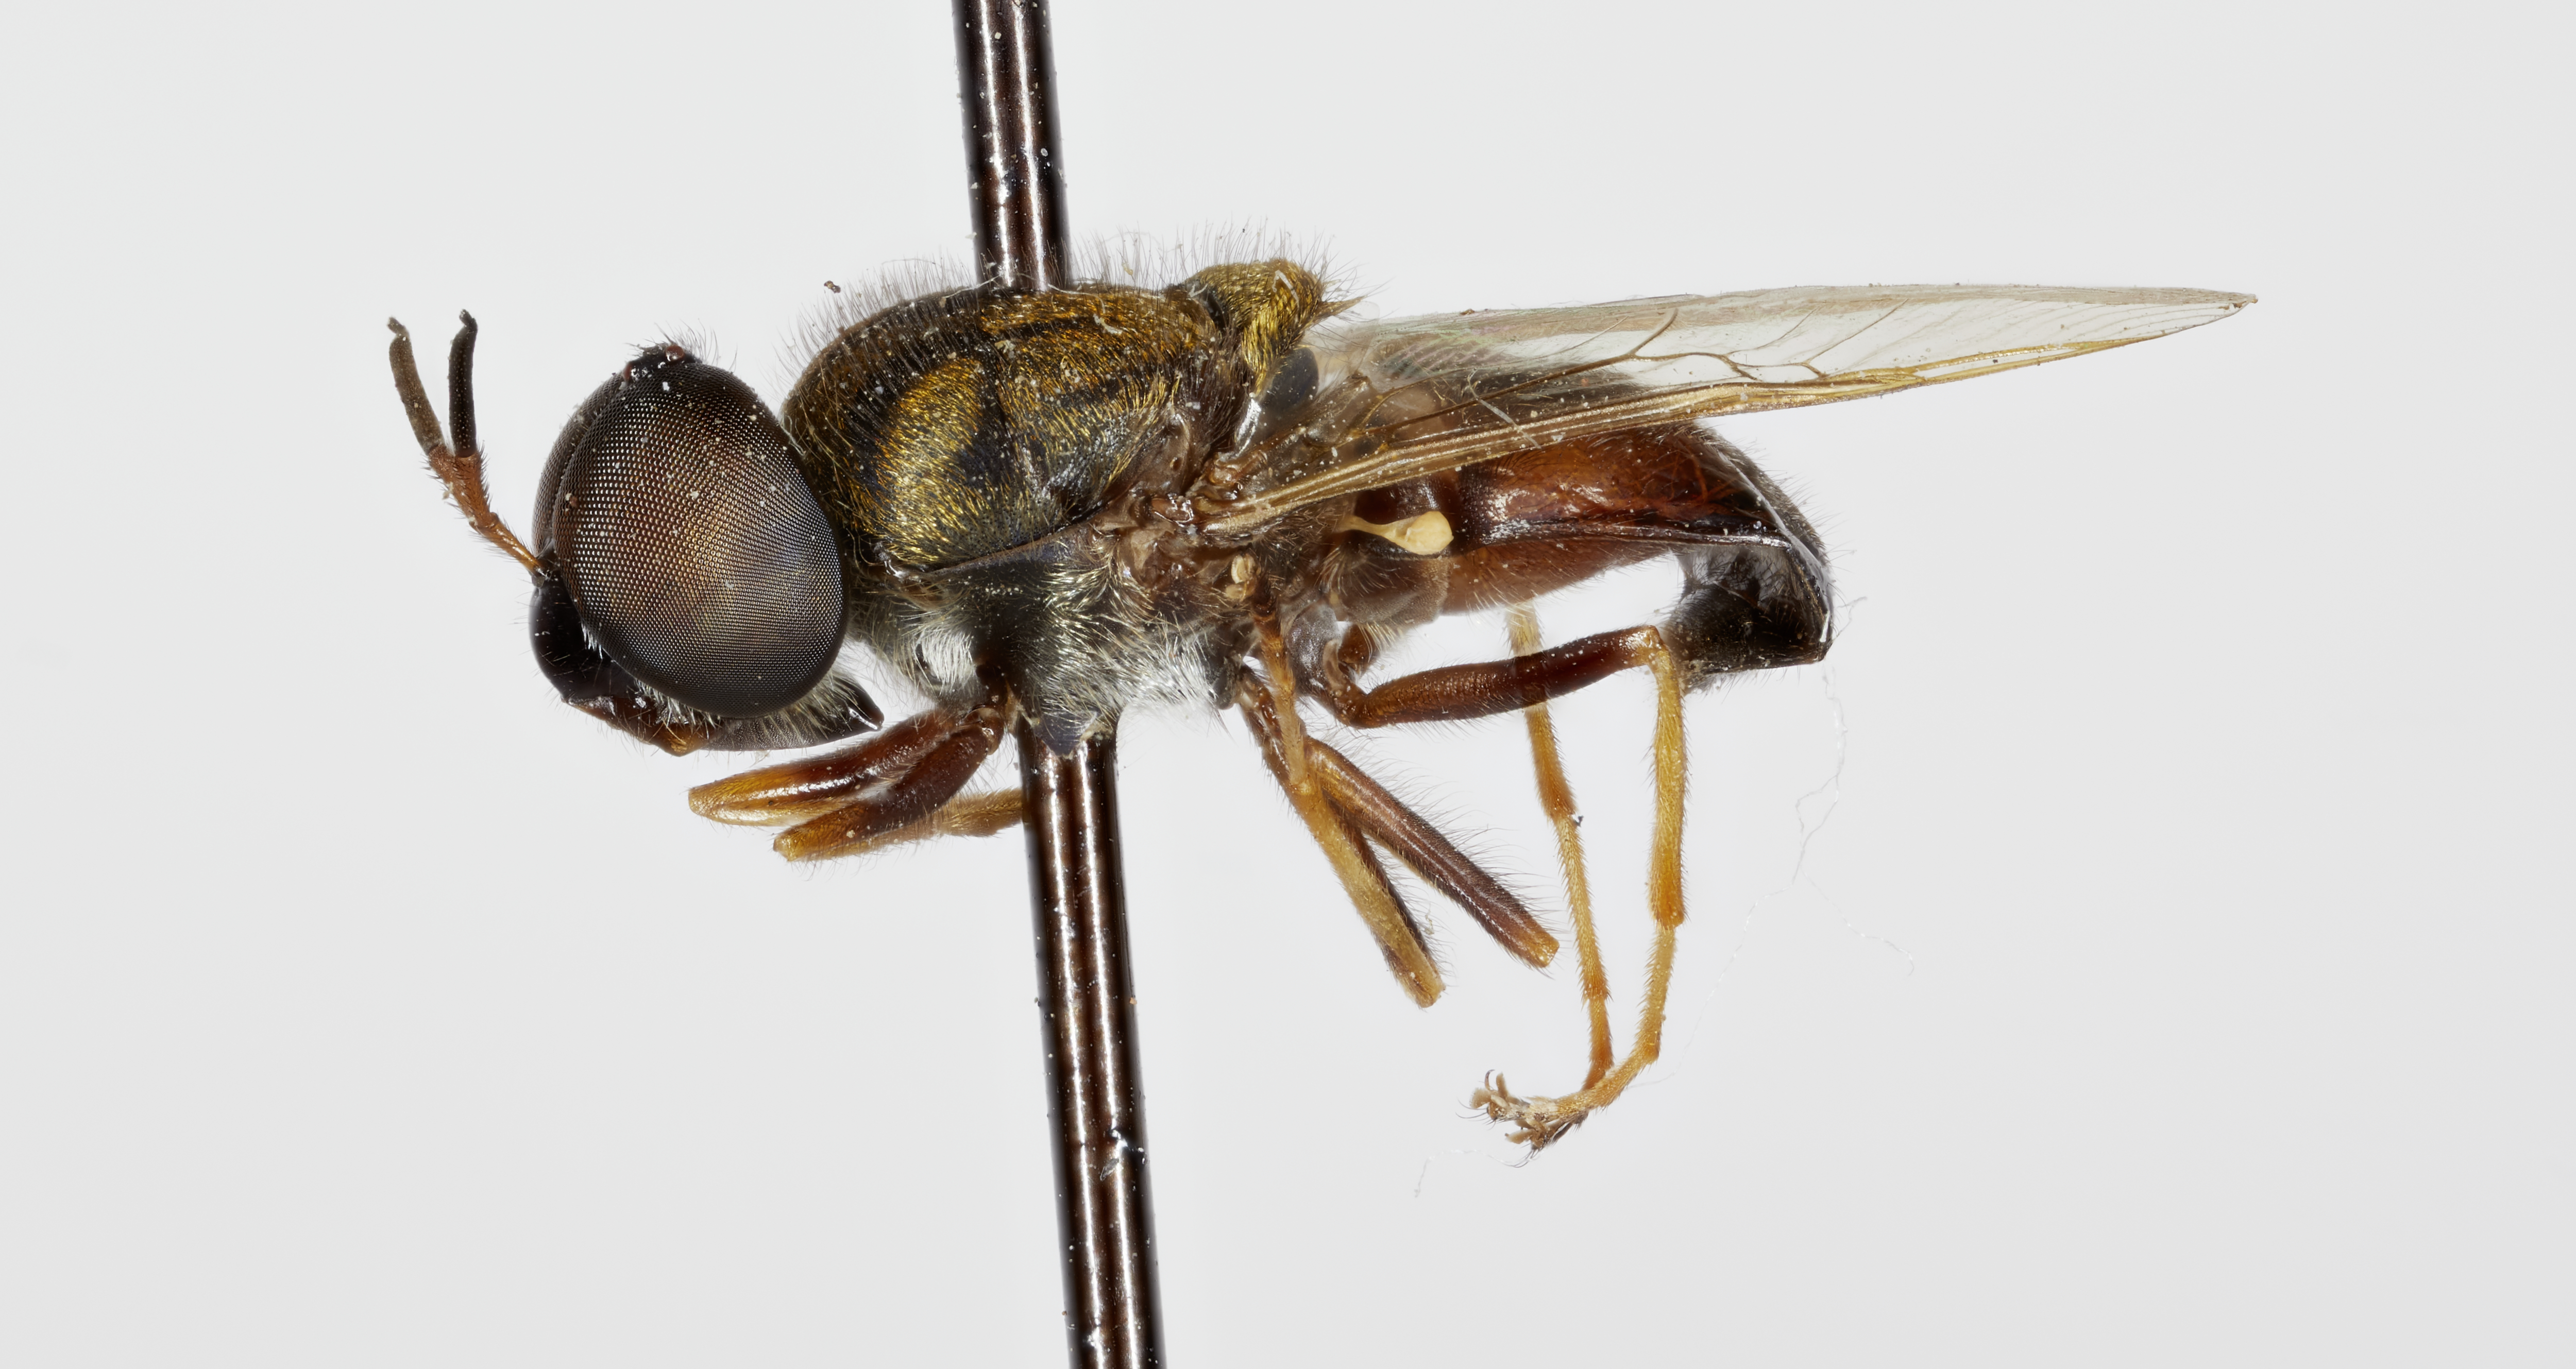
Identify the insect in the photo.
Eulalia chrysaner
